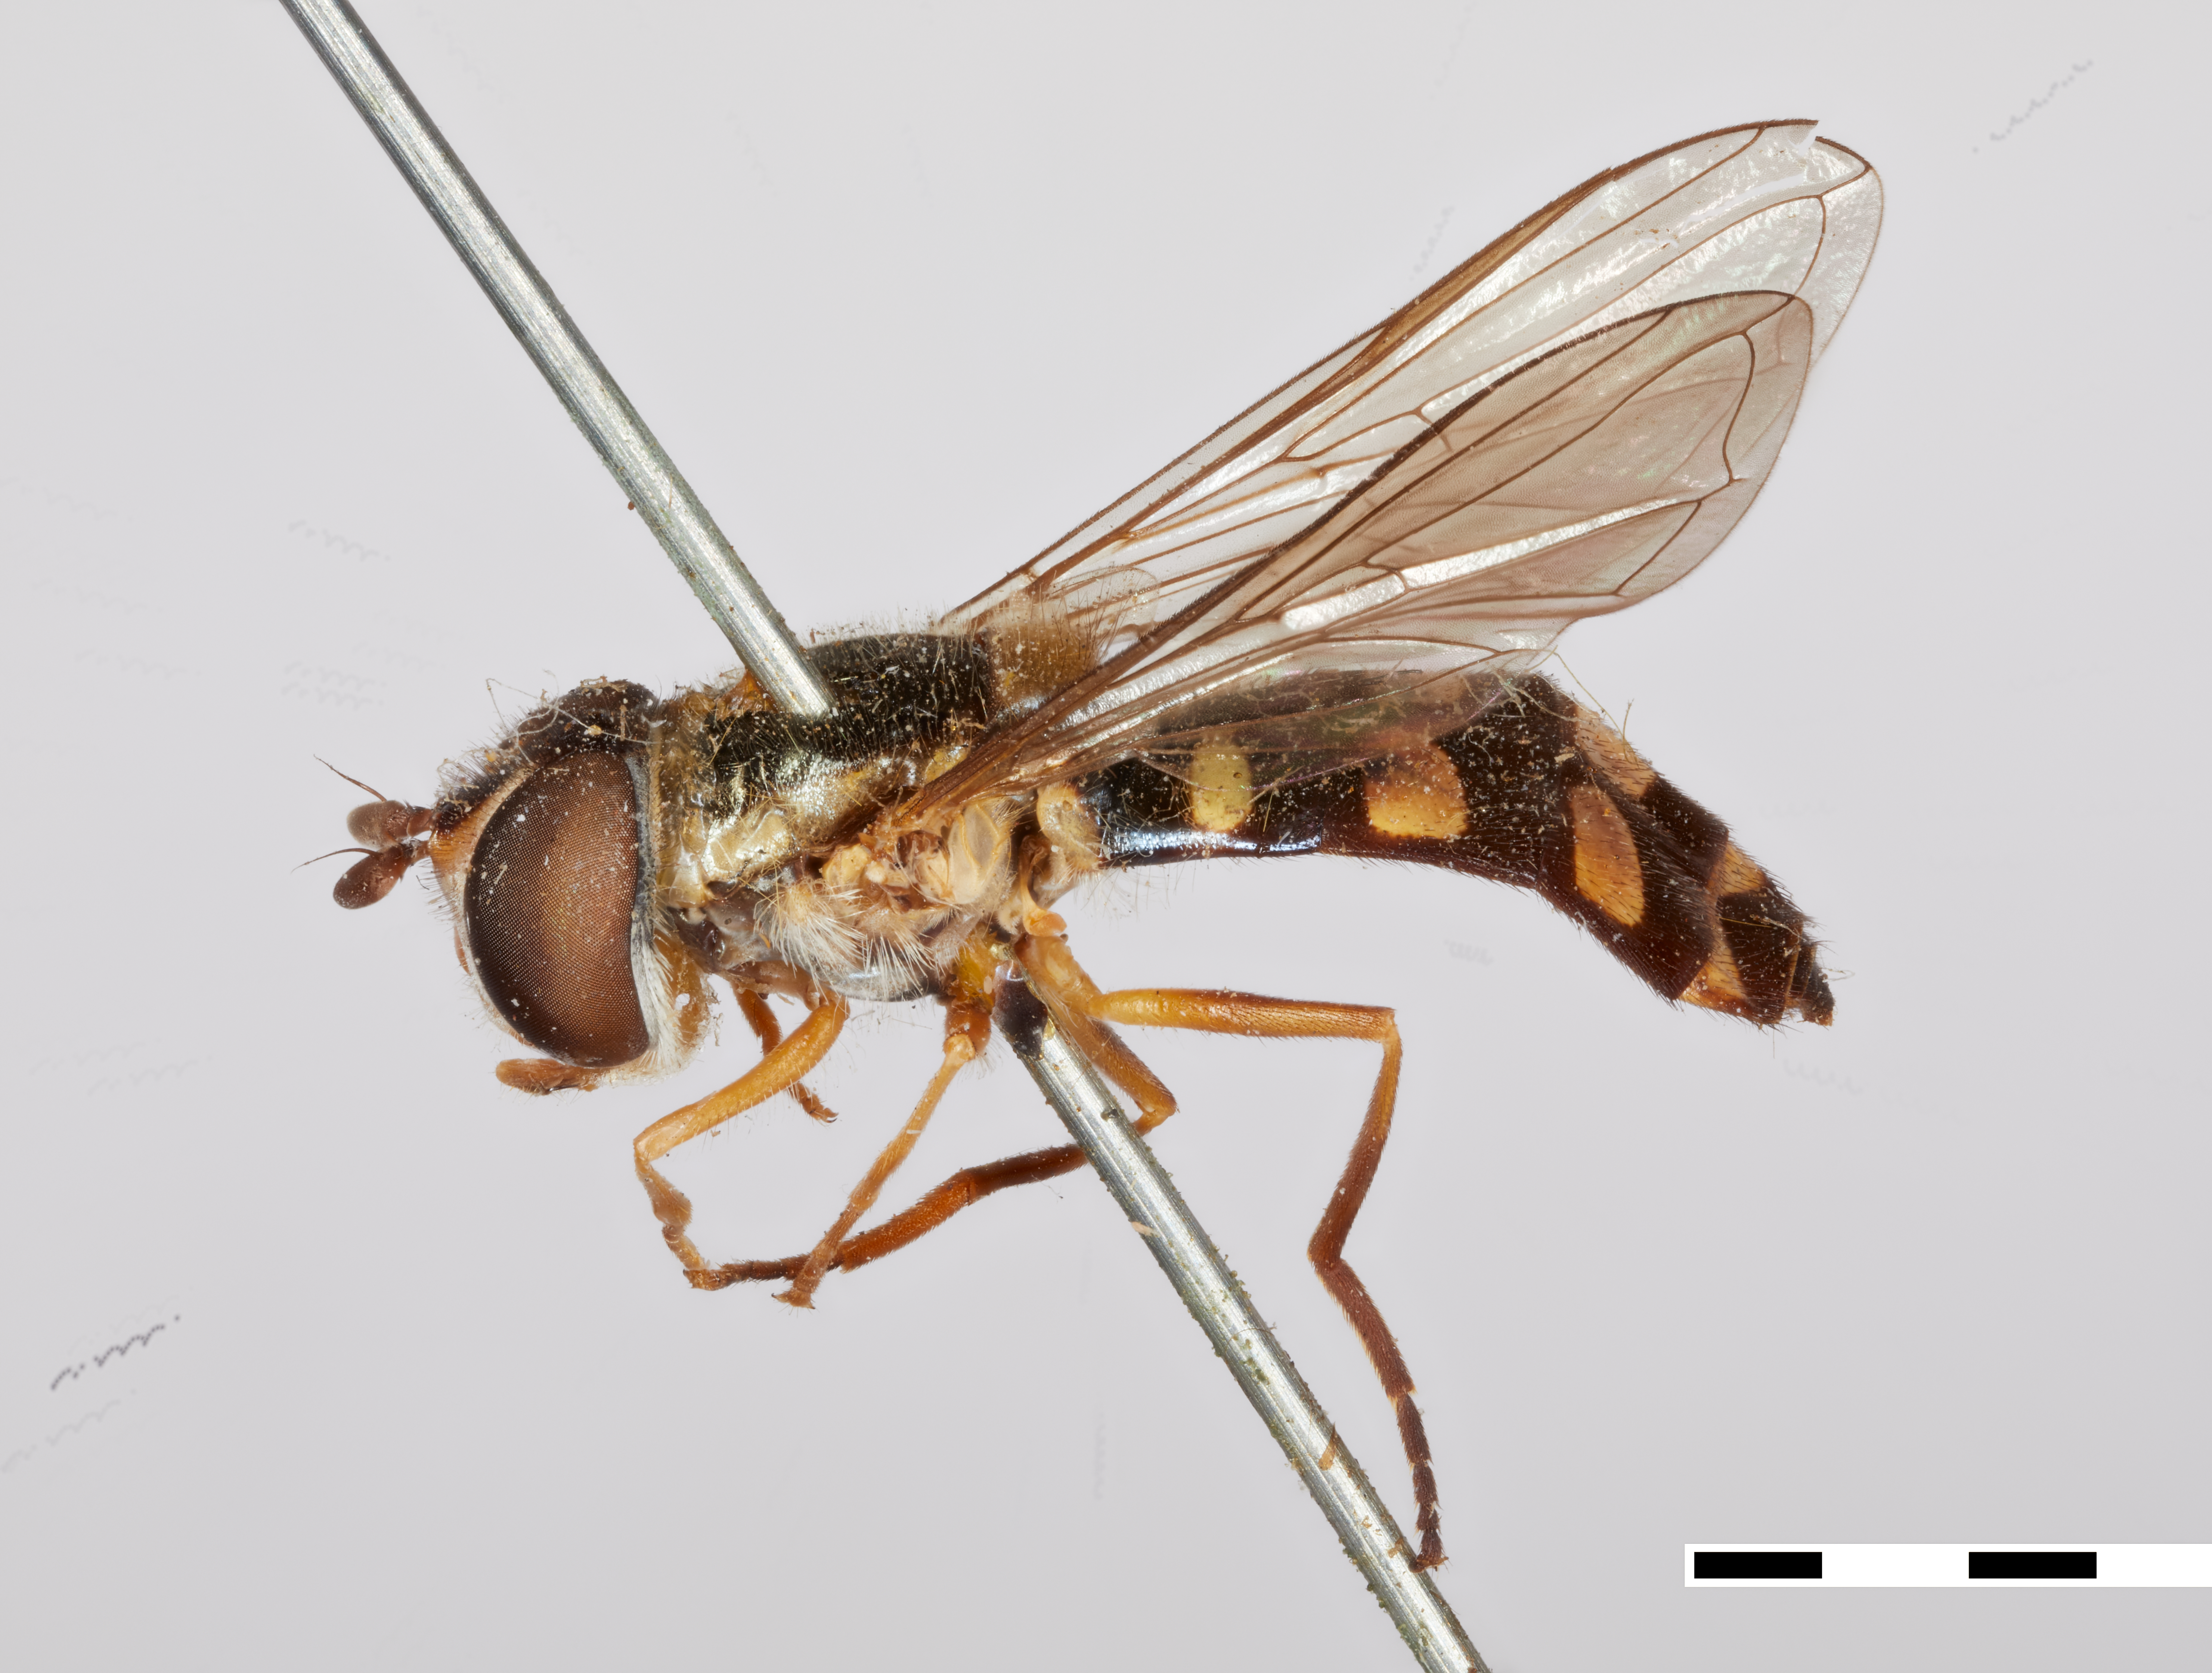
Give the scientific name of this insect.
Xanthogramma divisa
